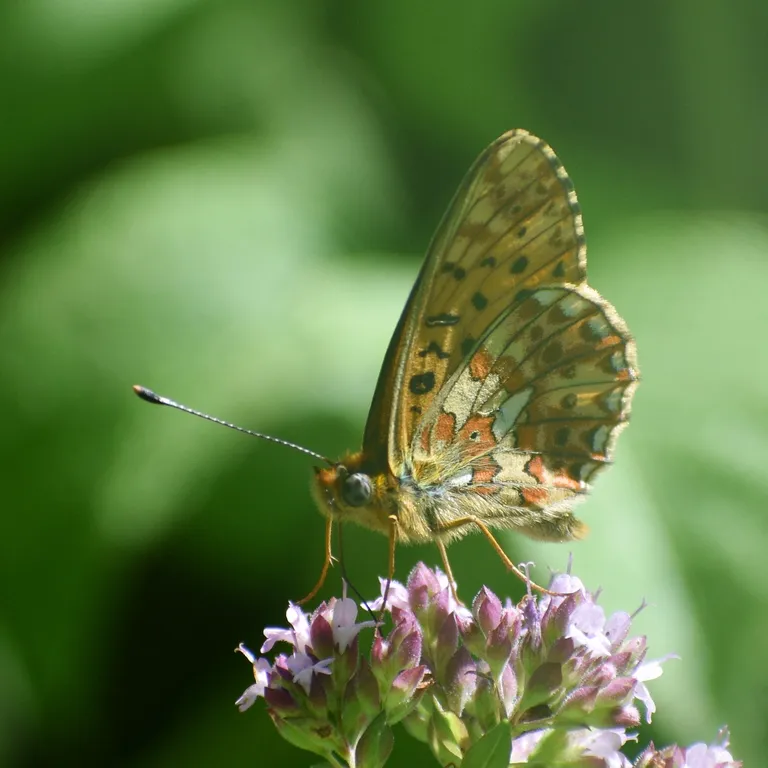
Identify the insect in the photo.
Boloria euphrosyne (also Clossiana euphrosyne)
